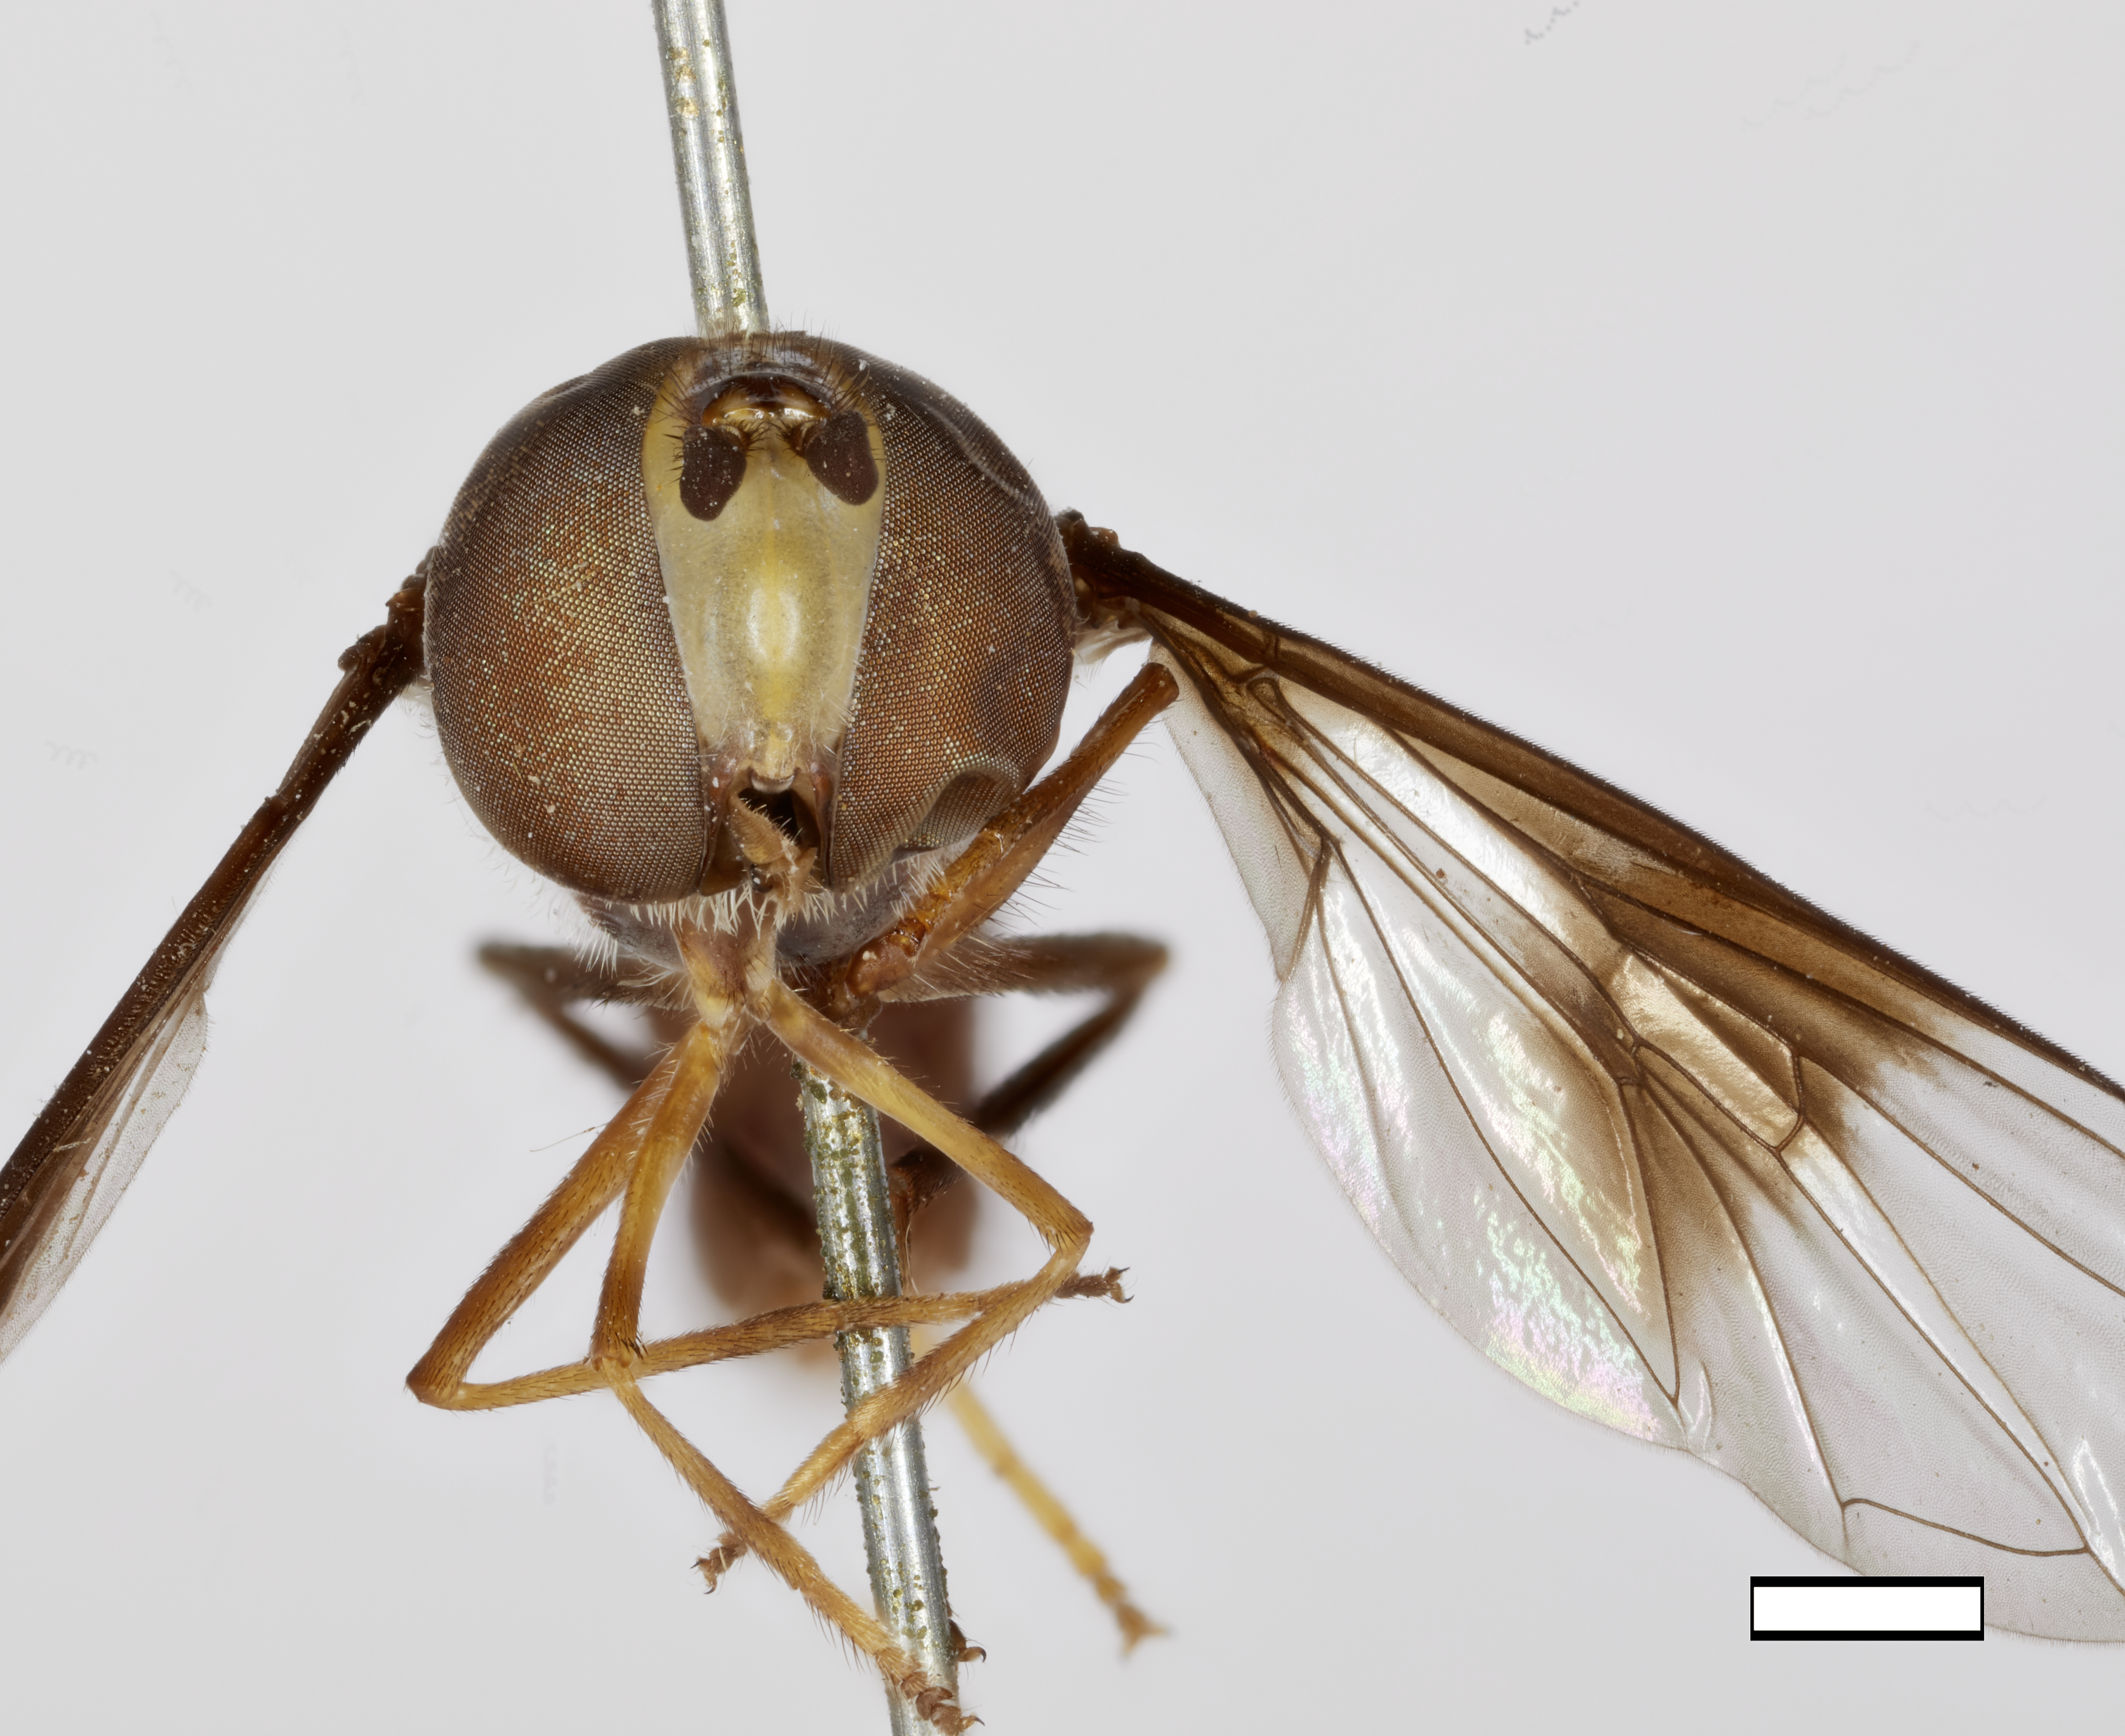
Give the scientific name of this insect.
Baccha torva
